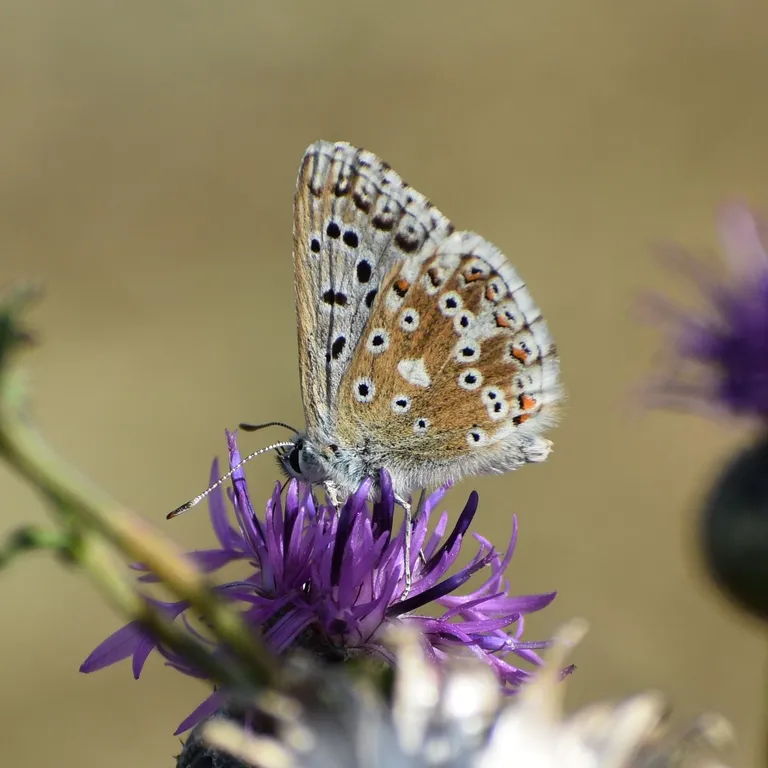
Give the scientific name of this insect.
Lysandra coridon
